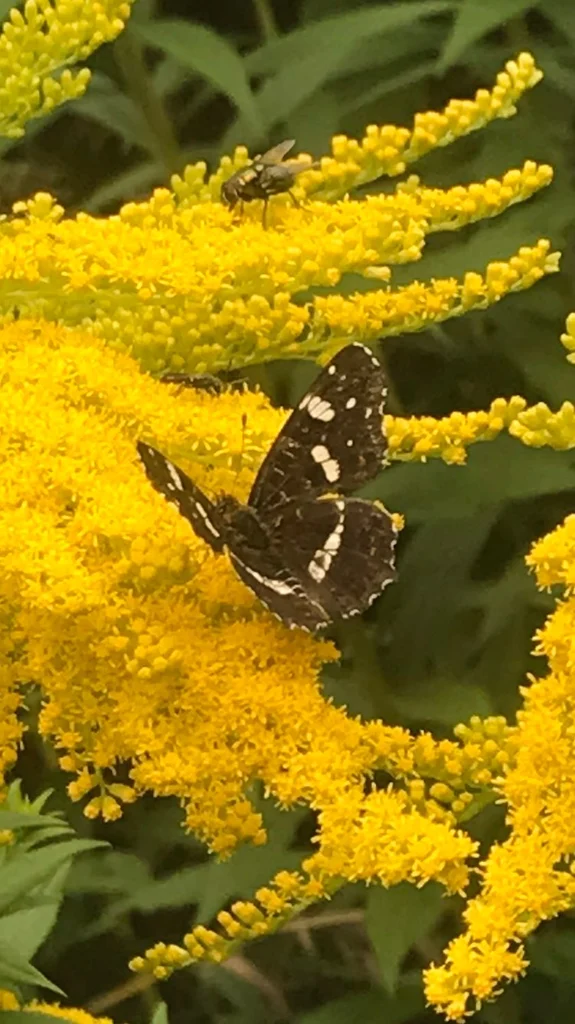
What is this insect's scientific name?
Araschnia levana
